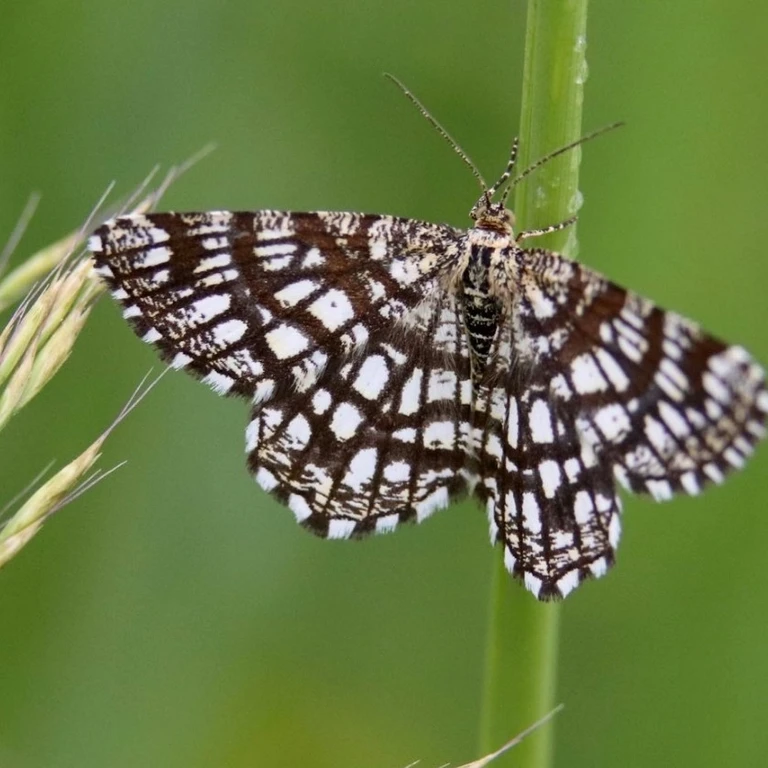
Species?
Chiasmia clathrata
